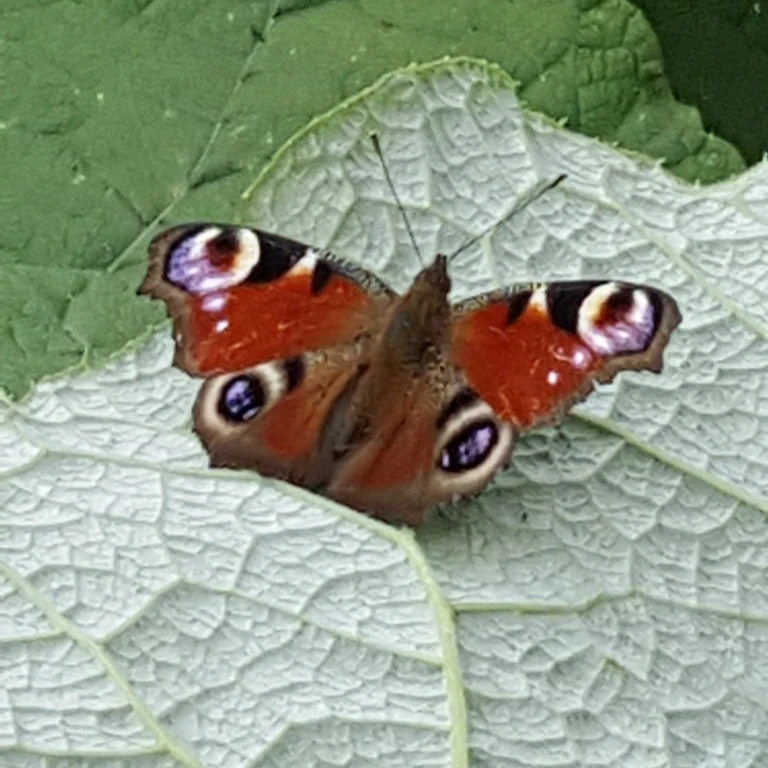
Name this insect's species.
Aglais io
